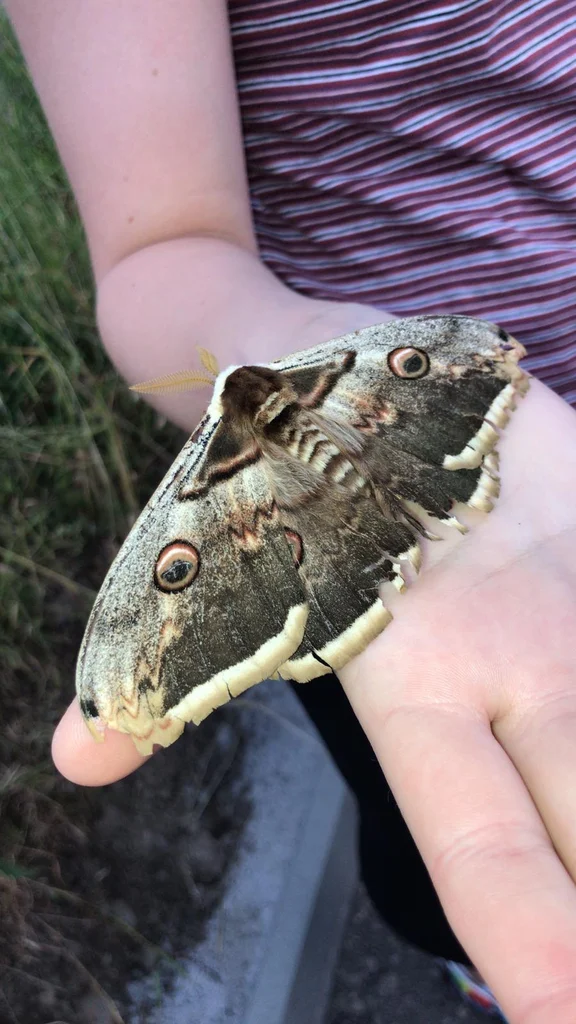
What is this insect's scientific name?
Saturnia pyri
